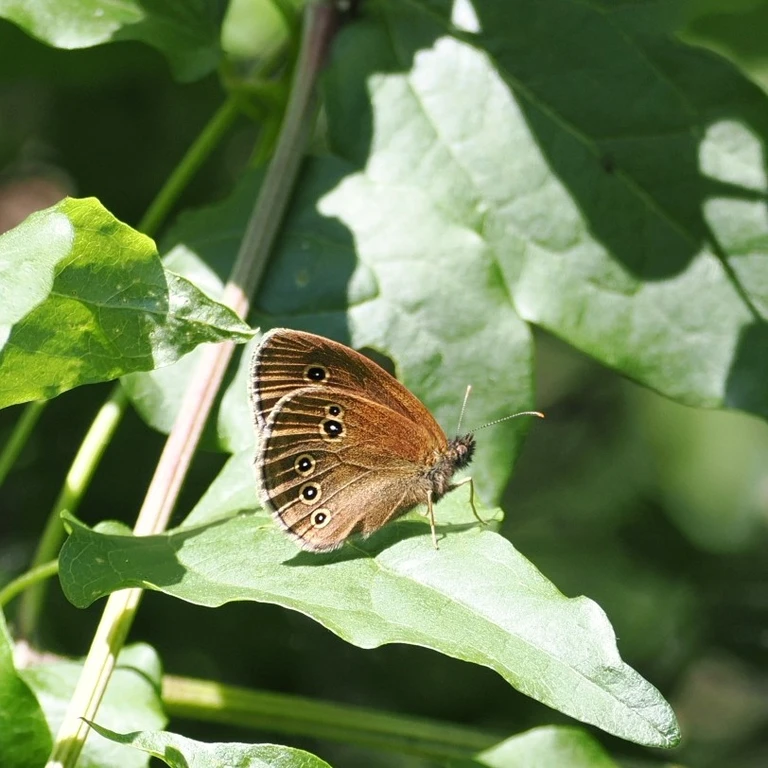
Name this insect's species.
Aphantopus hyperantus
